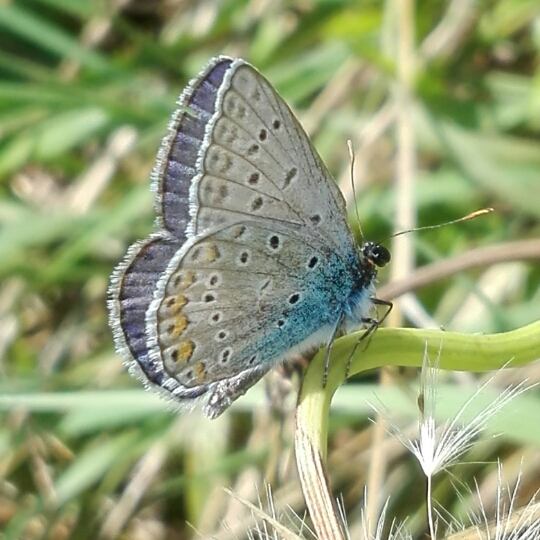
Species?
Polyommatus icarus
